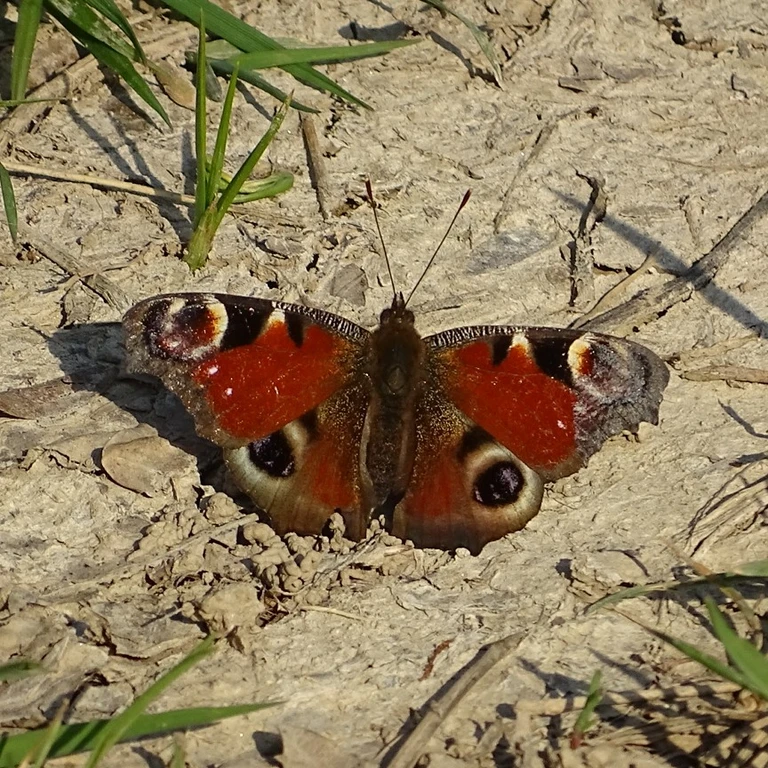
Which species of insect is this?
Aglais io
